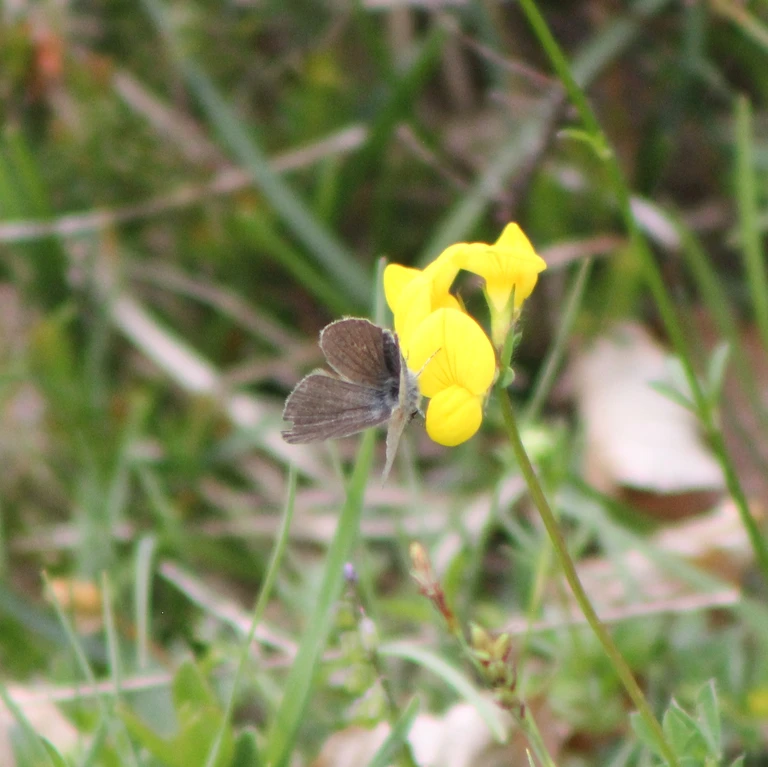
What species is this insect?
Cupido minimus
